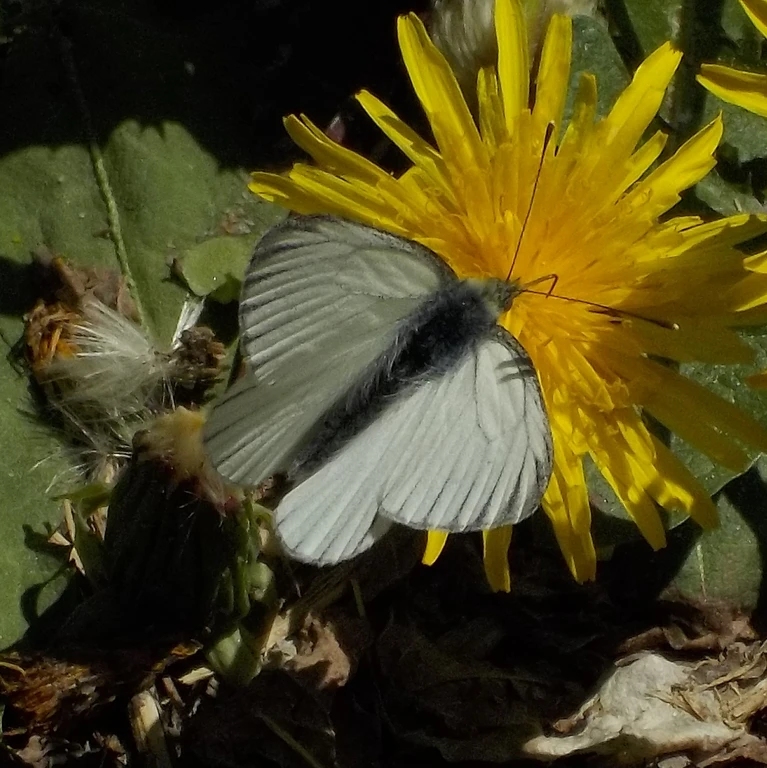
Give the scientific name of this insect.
Pieris napi
